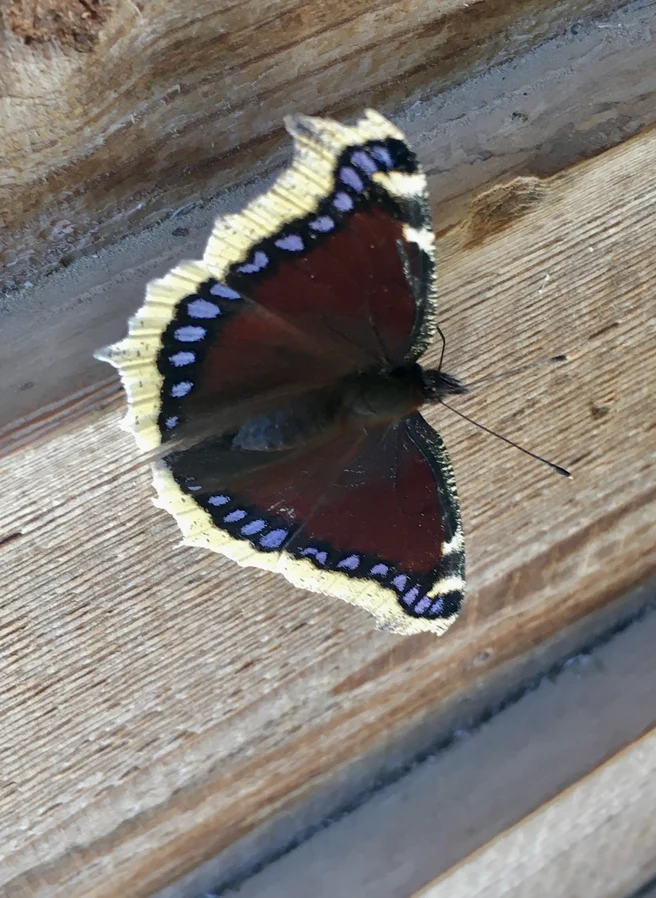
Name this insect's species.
Nymphalis antiopa
